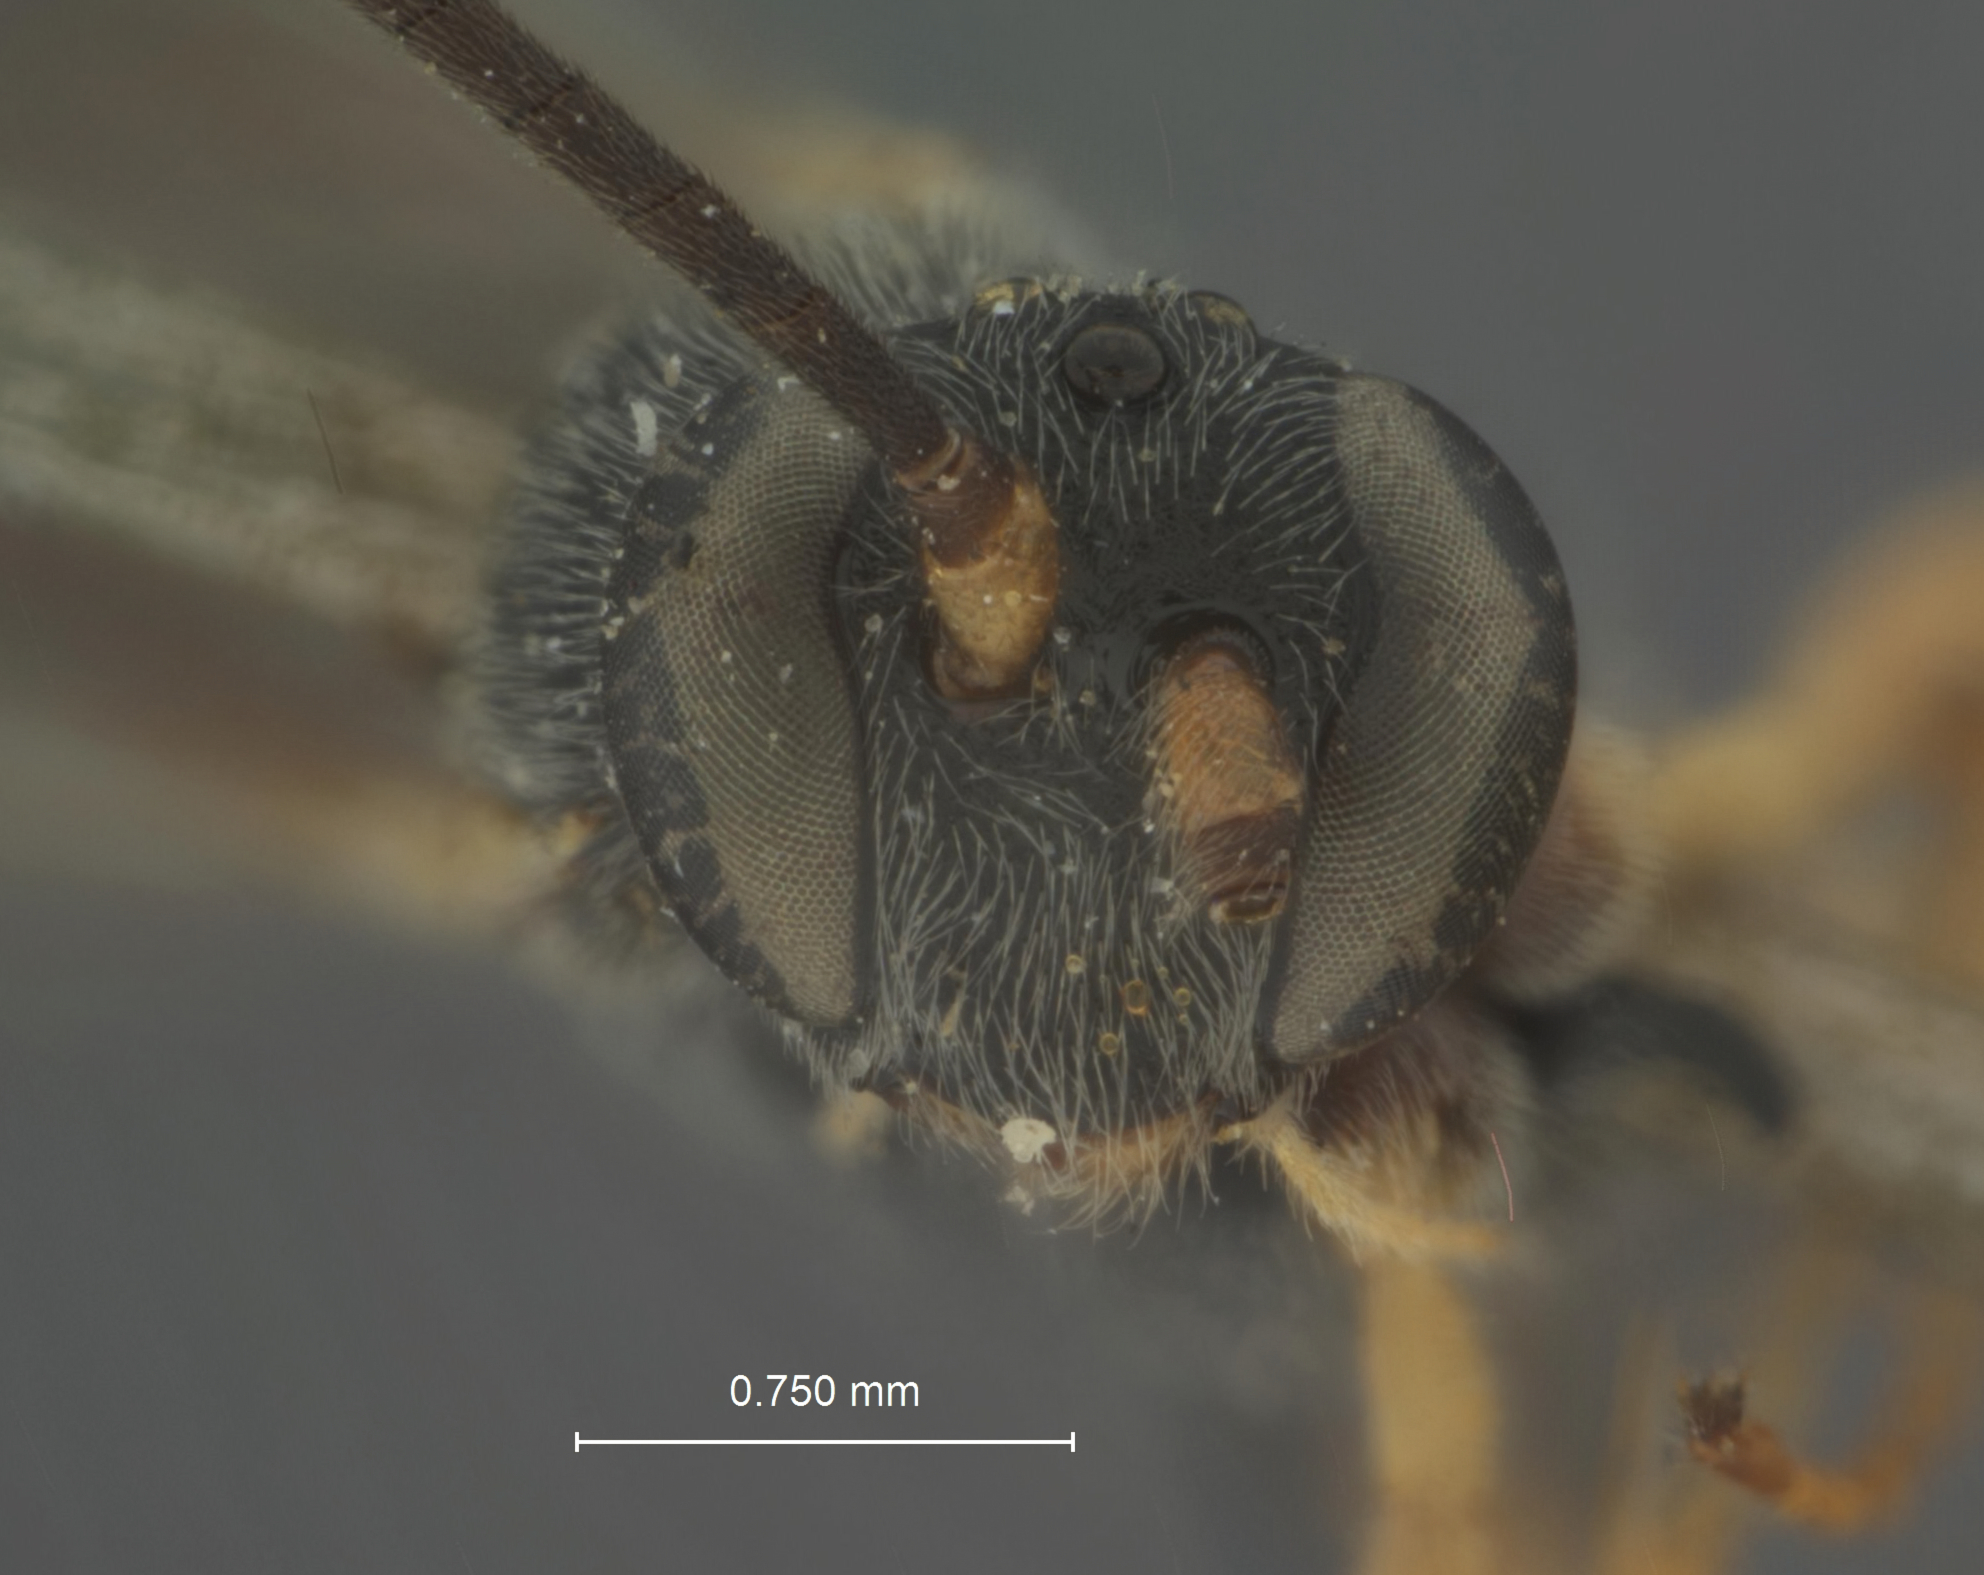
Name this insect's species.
Limneria erythrogaster
